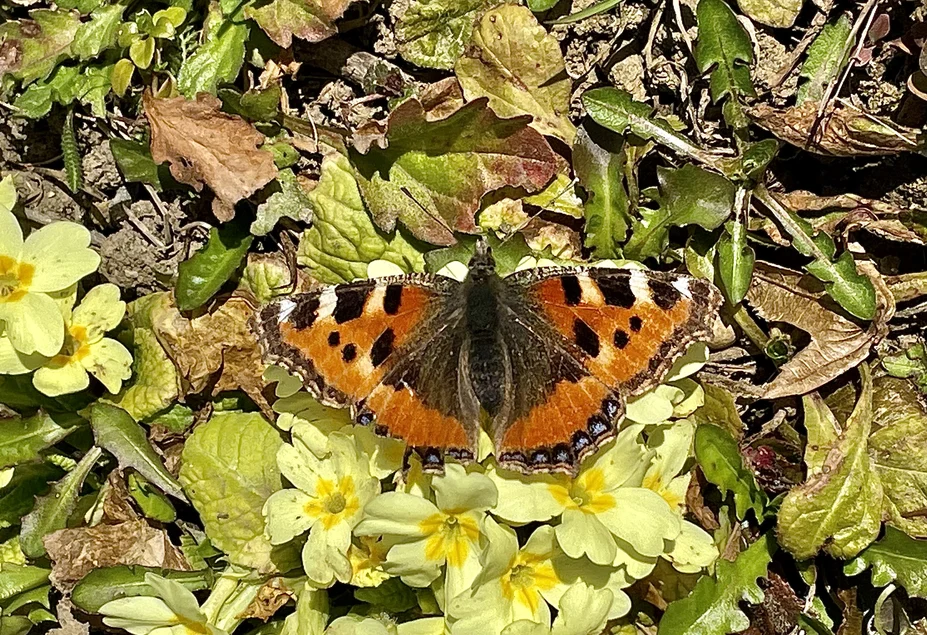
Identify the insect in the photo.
Aglais urticae
